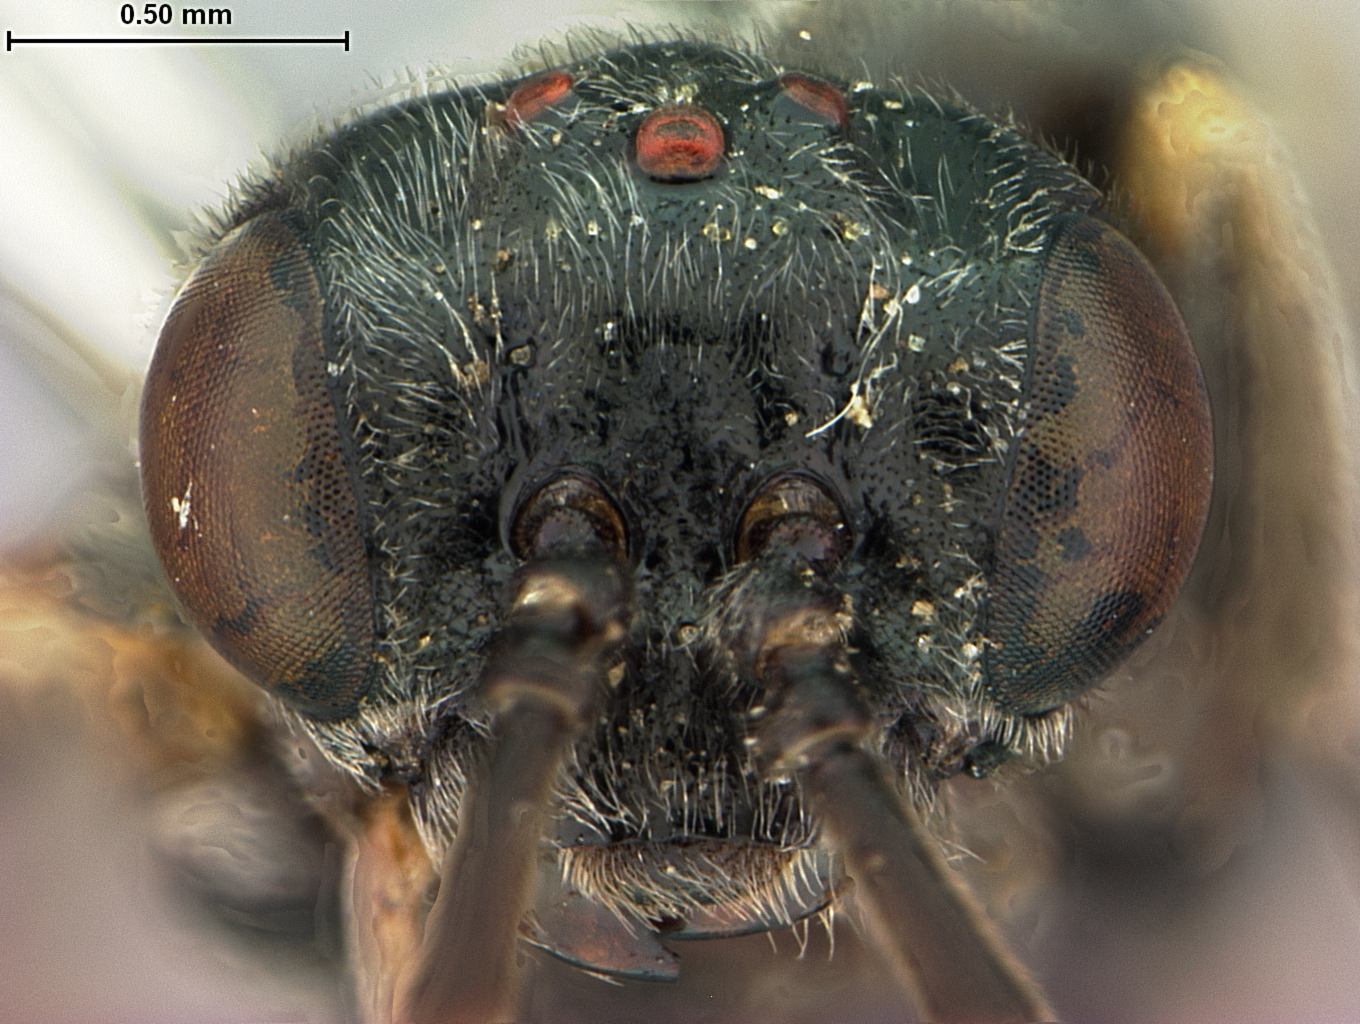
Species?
Paracharactus niger
